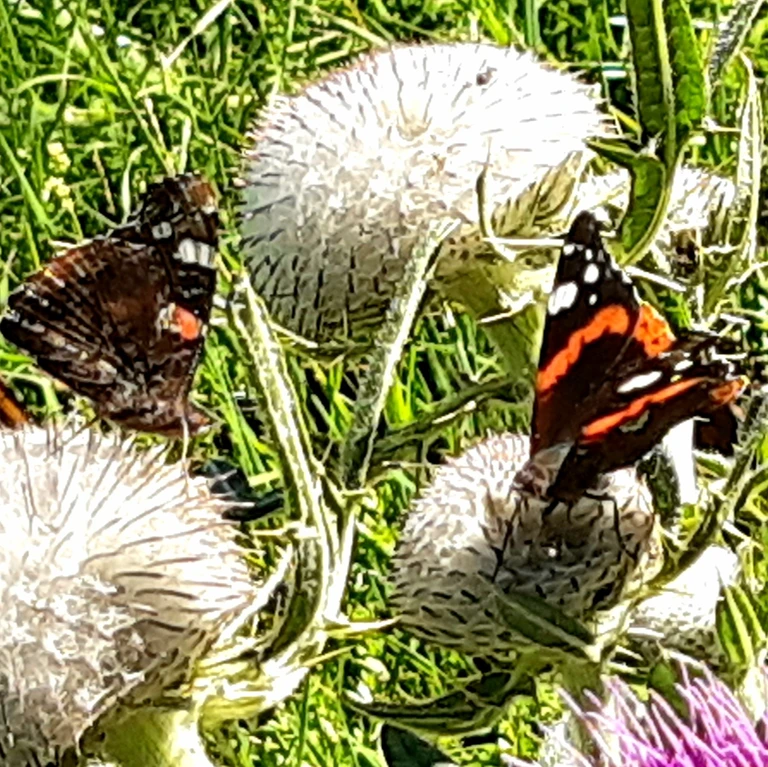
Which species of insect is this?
Vanessa atalanta
